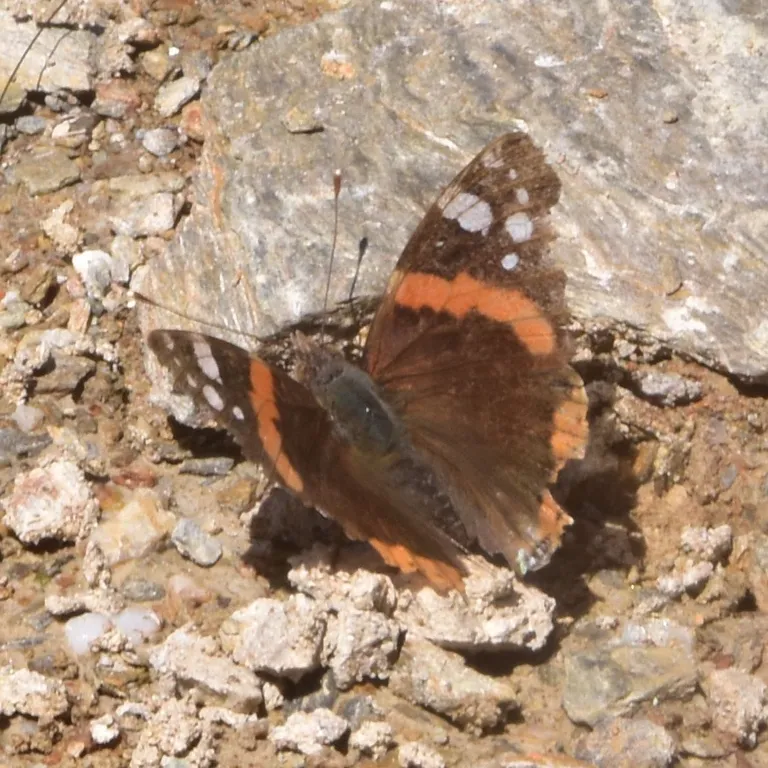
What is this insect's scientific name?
Vanessa atalanta
